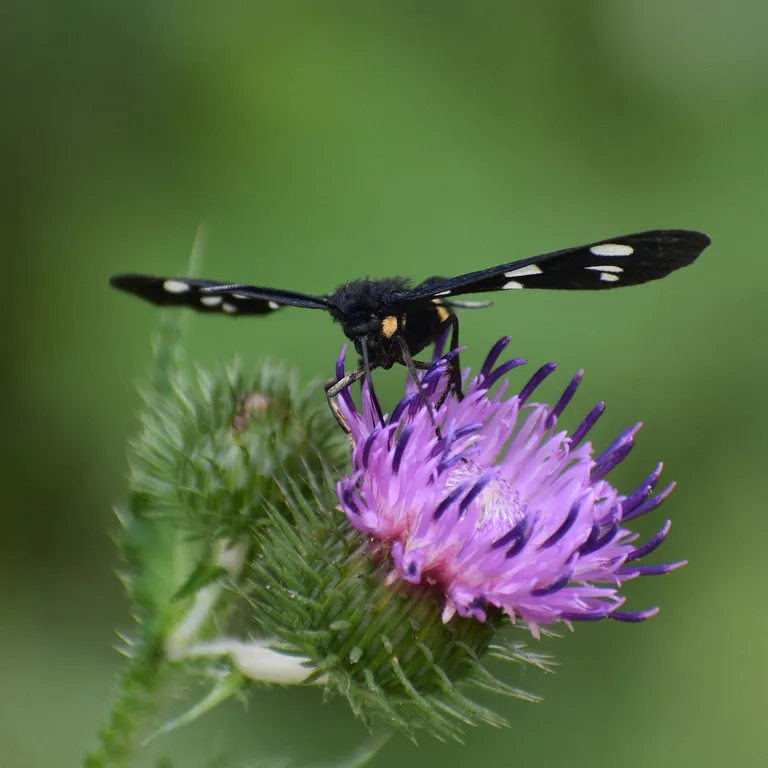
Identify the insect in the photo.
Amata phegea
